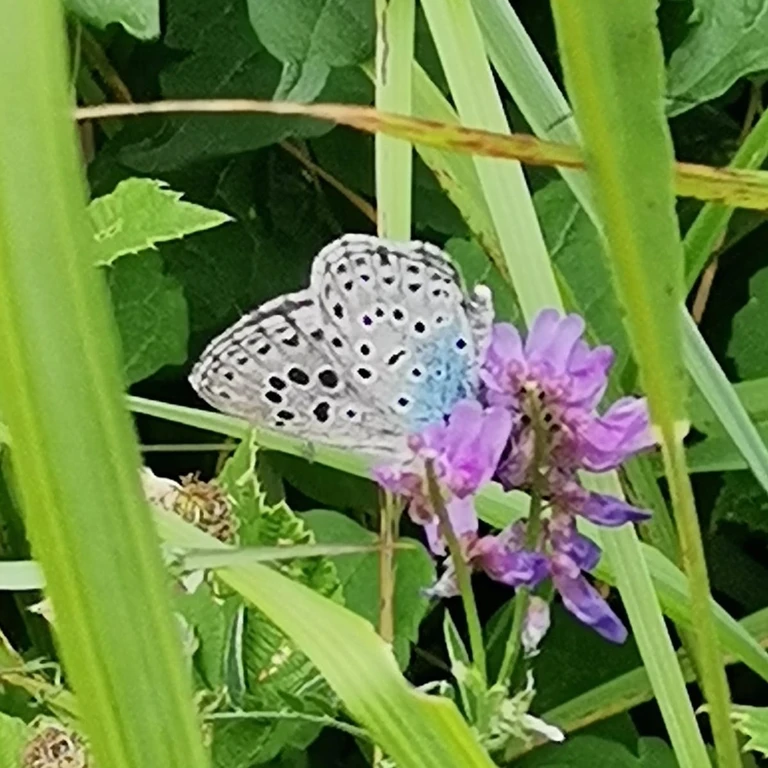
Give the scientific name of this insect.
Phengaris arion (also Maculinea arion)
